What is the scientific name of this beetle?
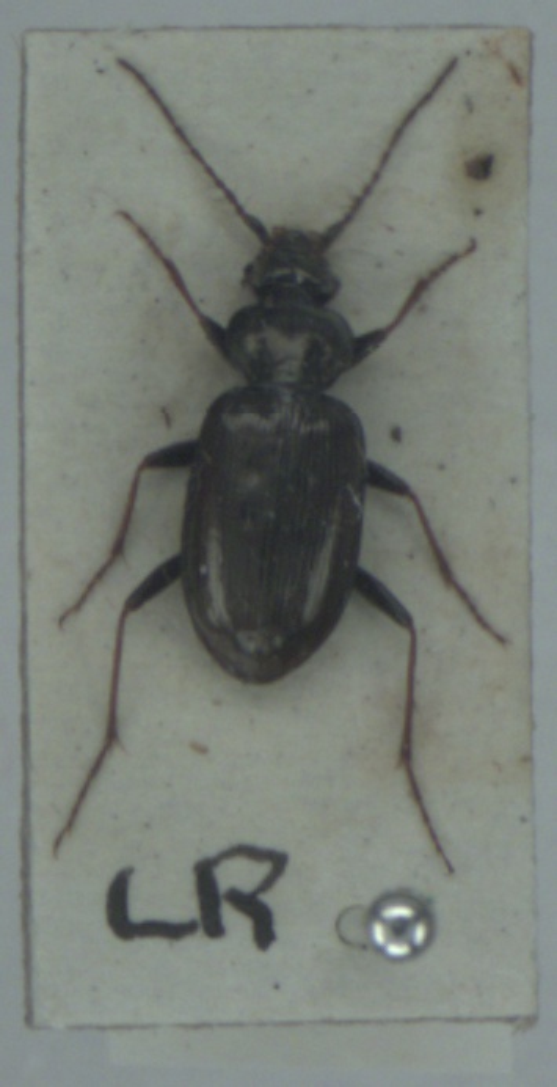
Loricera pilicornis
